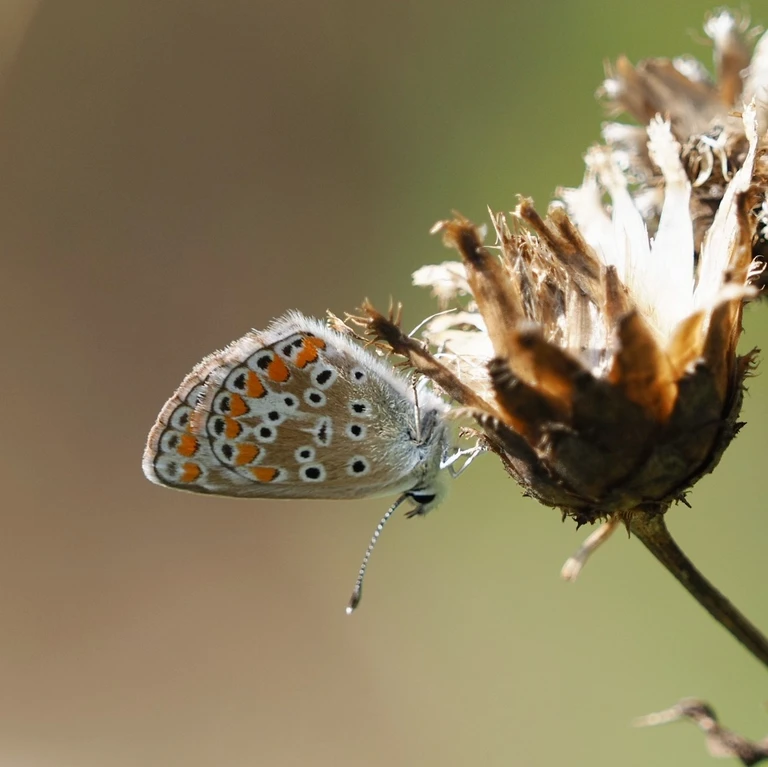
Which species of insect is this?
Aricia agestis/artaxerxes
